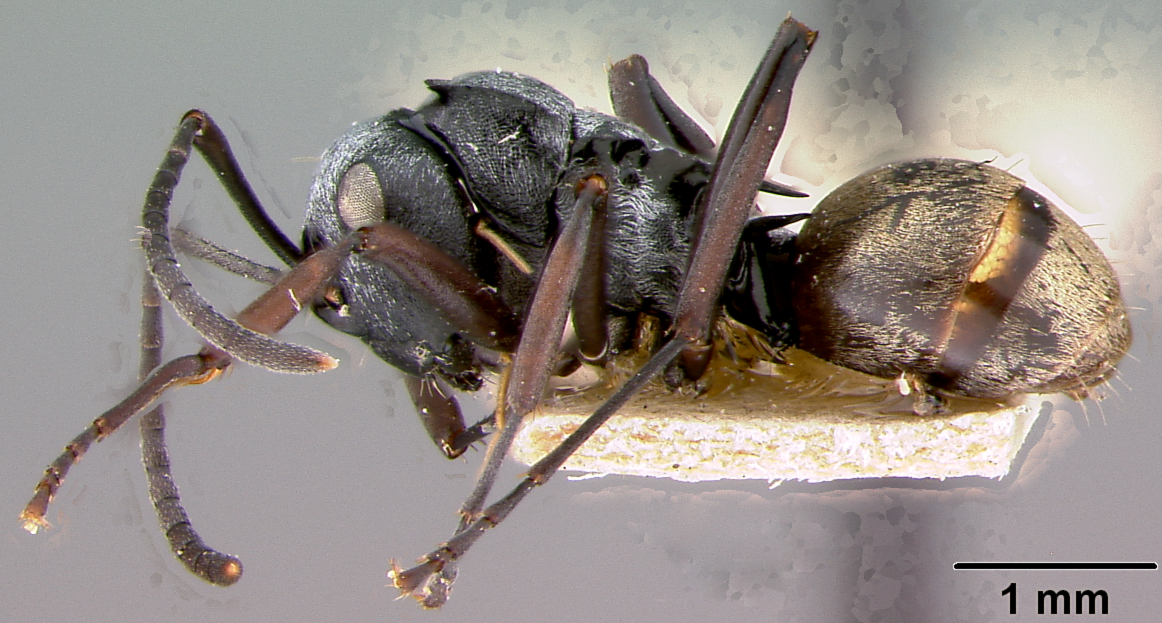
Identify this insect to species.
Polyrhachis annae
